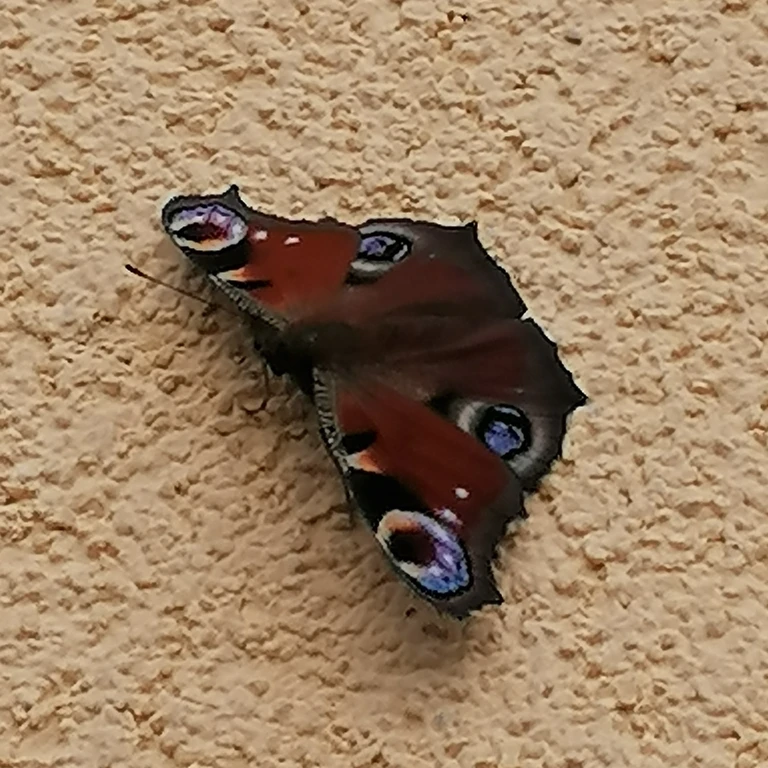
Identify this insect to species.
Aglais io
